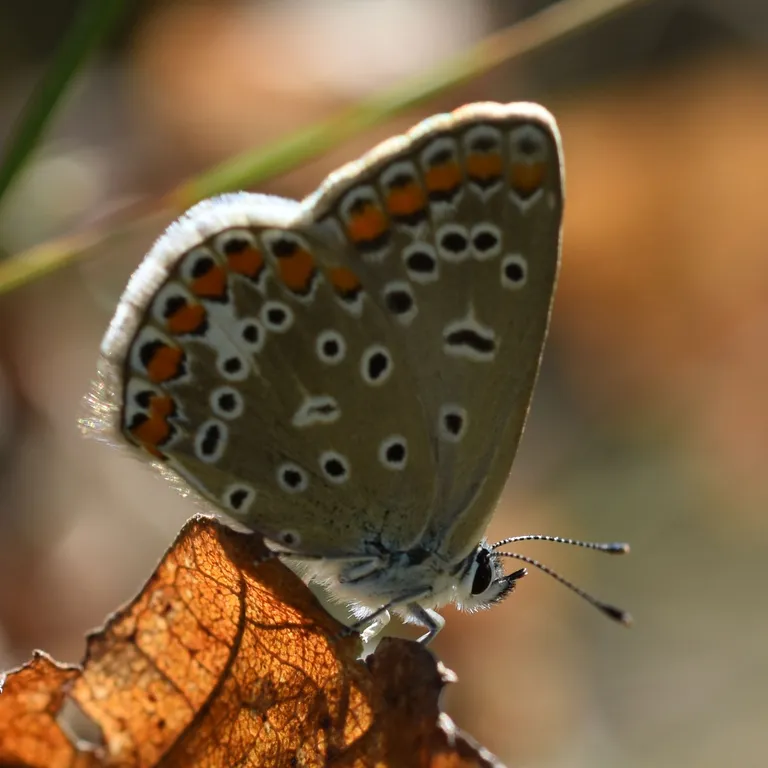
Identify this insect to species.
Polyommatus icarus
